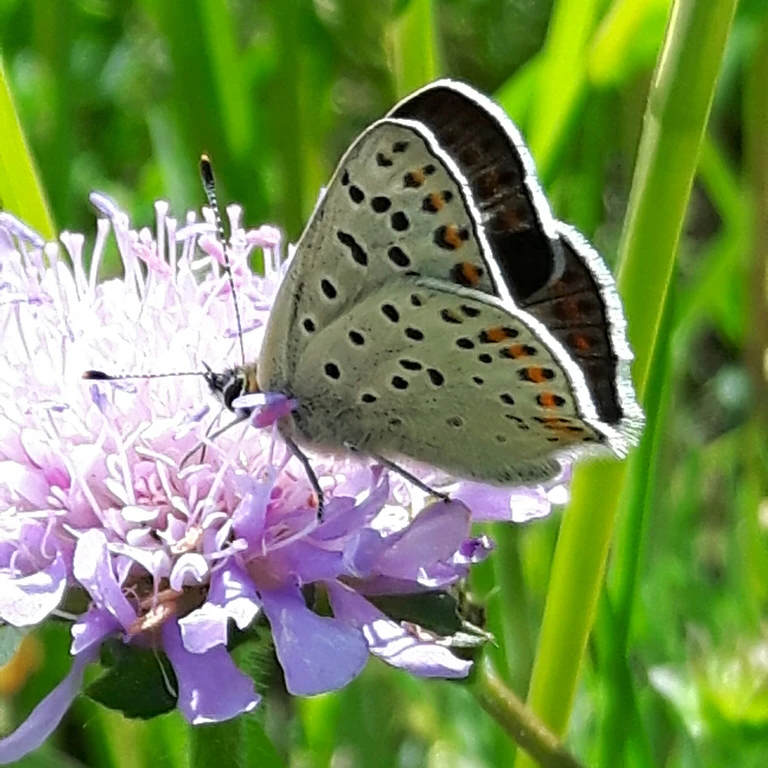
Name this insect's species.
Lycaena tityrus (also Loweia tityrus)
